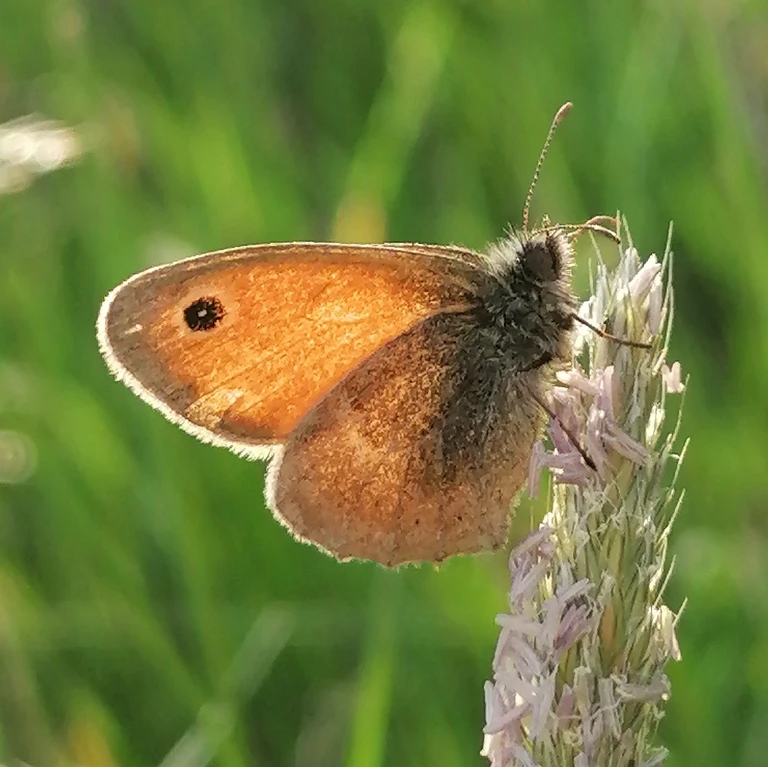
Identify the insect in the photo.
Coenonympha pamphilus
